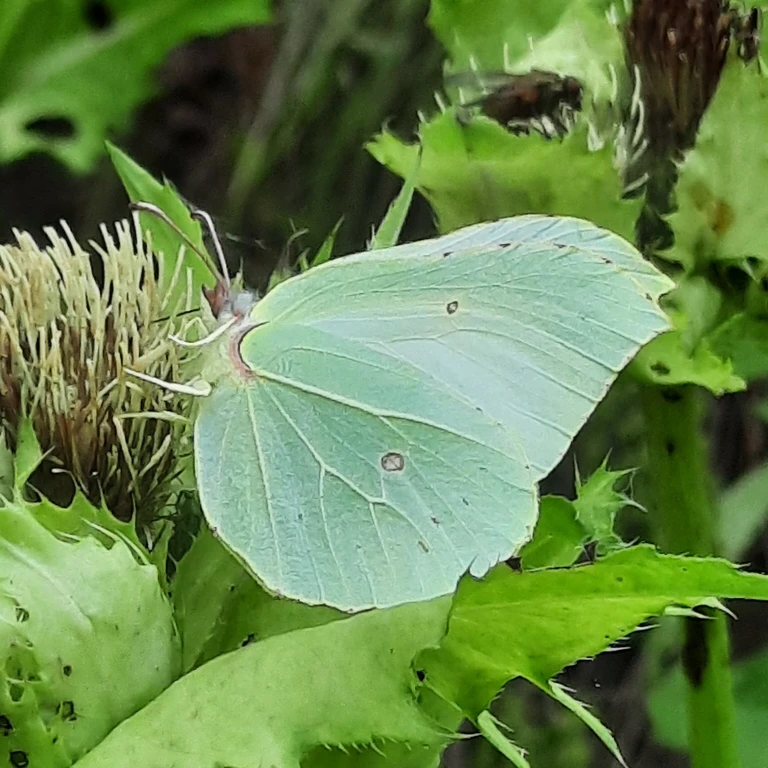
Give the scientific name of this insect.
Gonepteryx rhamni
